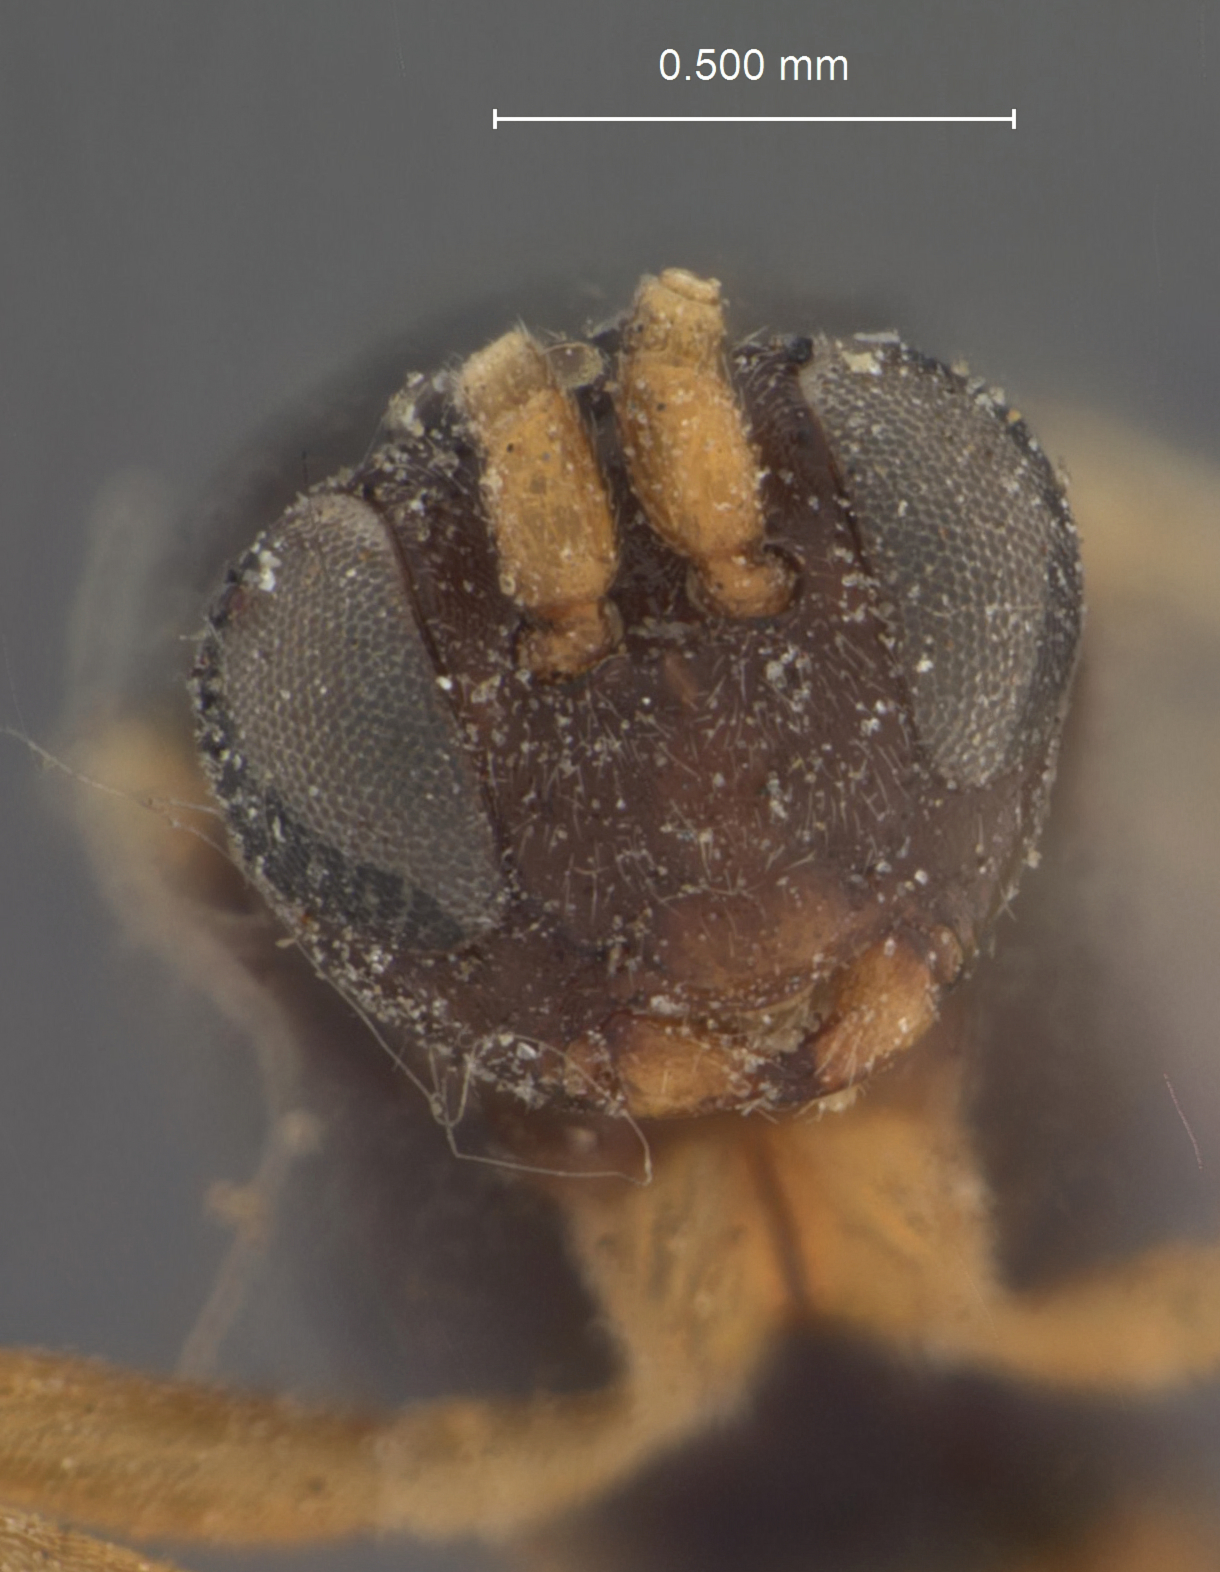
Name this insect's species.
Hemiteles micarivora
